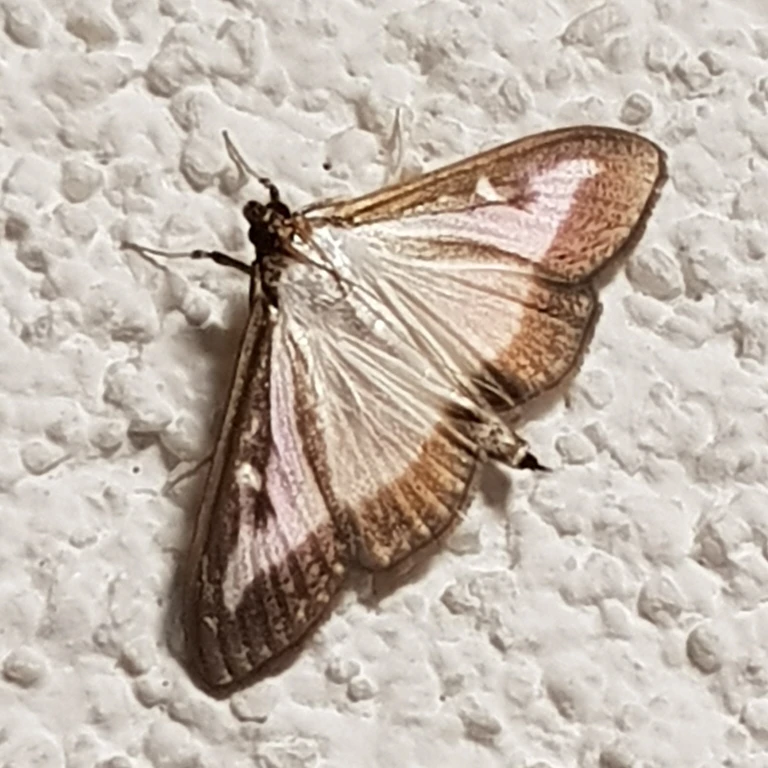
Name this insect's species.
Cydalima perspectalis
